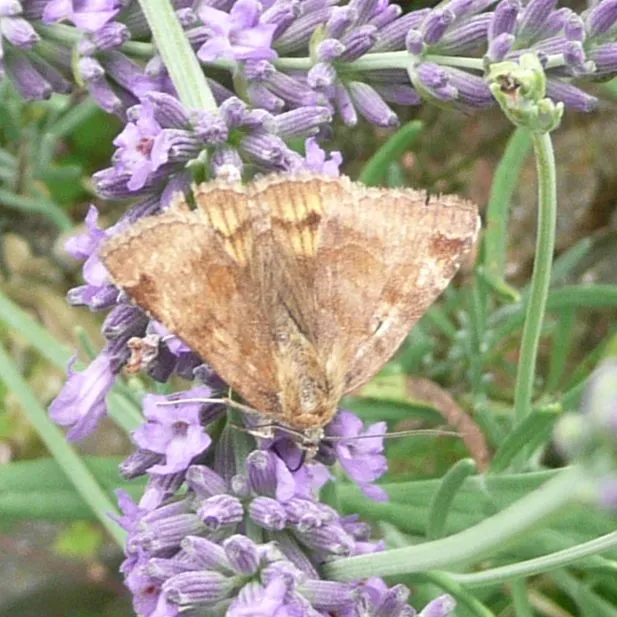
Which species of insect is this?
Euclidia glyphica
